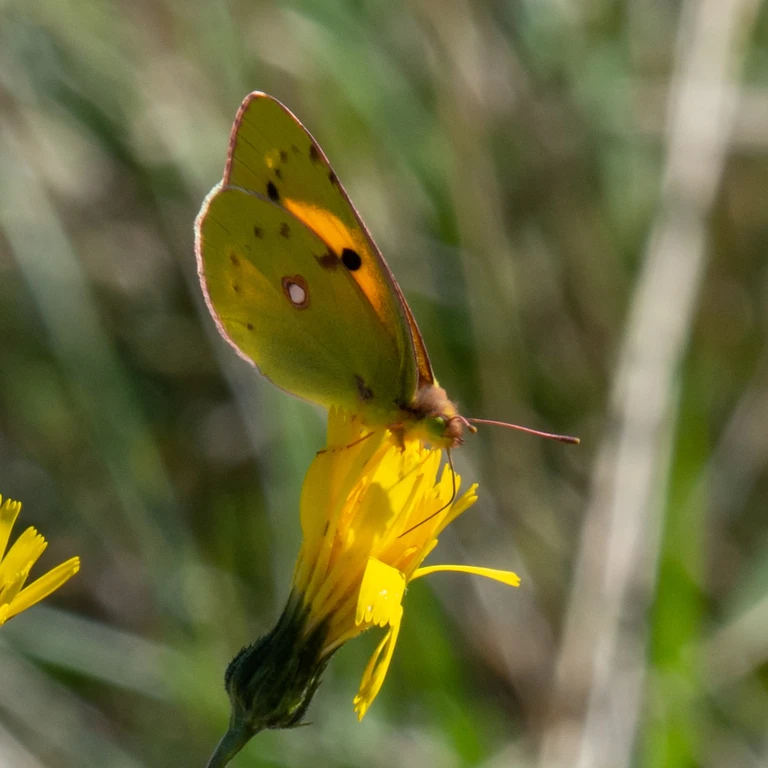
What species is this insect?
Colias croceus
